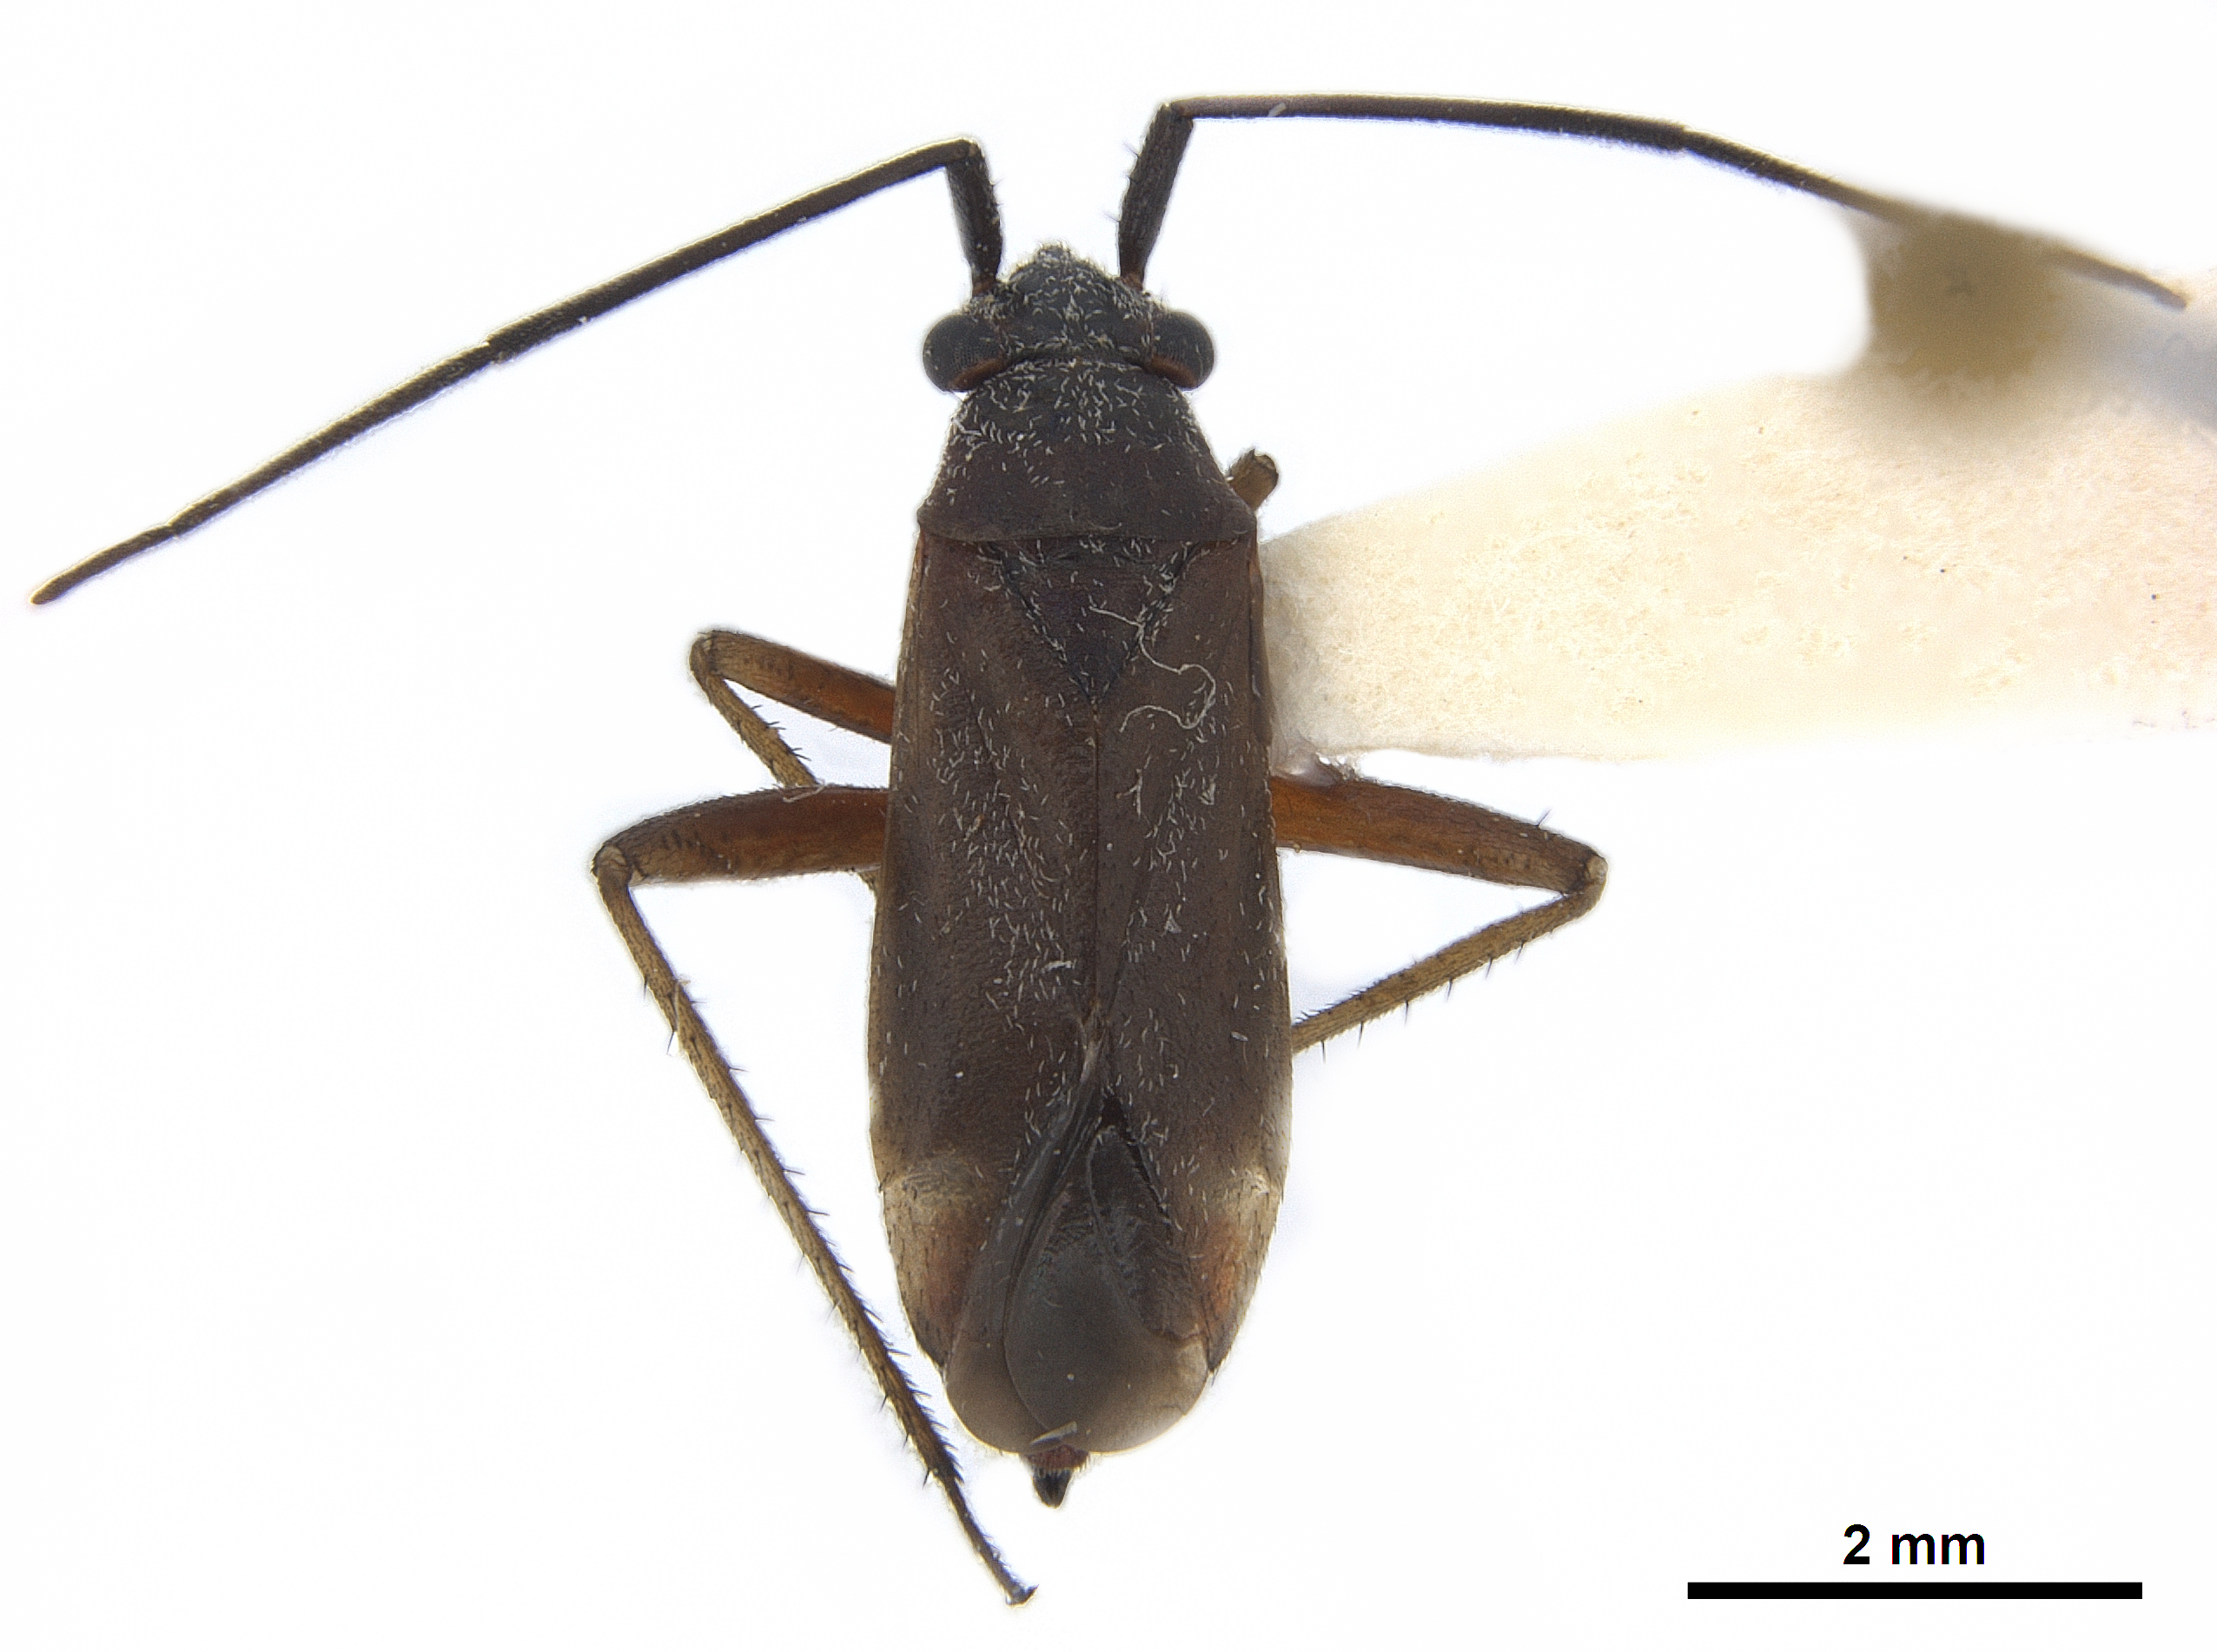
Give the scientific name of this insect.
Acaciacoris xerophilus
